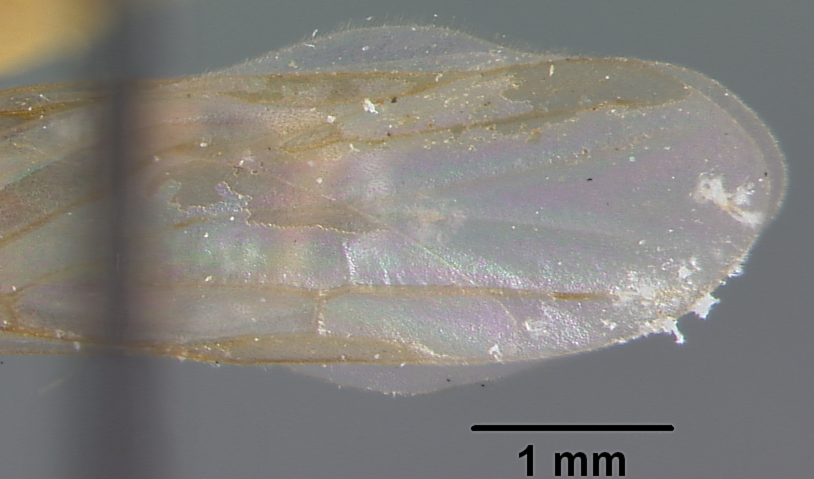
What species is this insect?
Forelius foetidus
